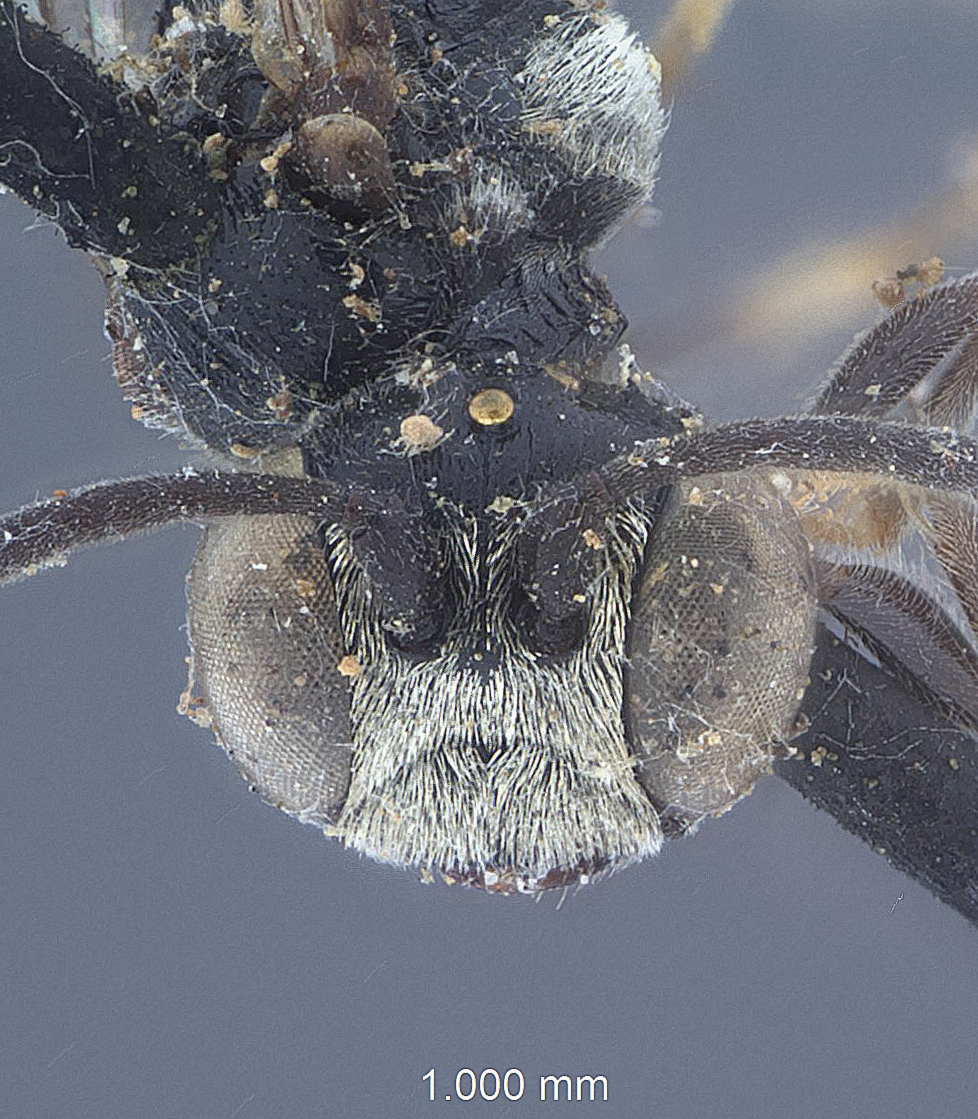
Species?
Mimesa modesta
